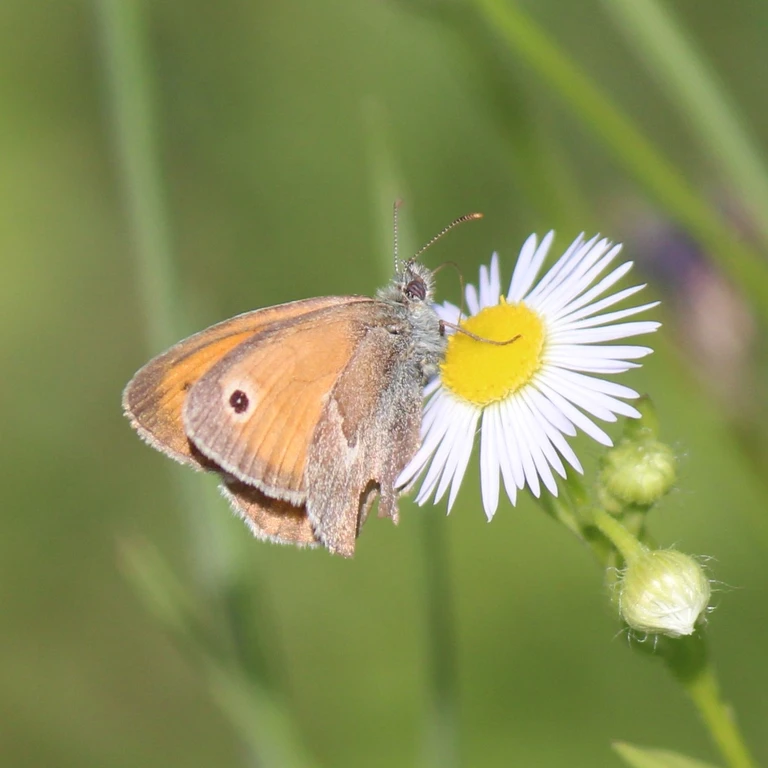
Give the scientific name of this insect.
Coenonympha pamphilus
